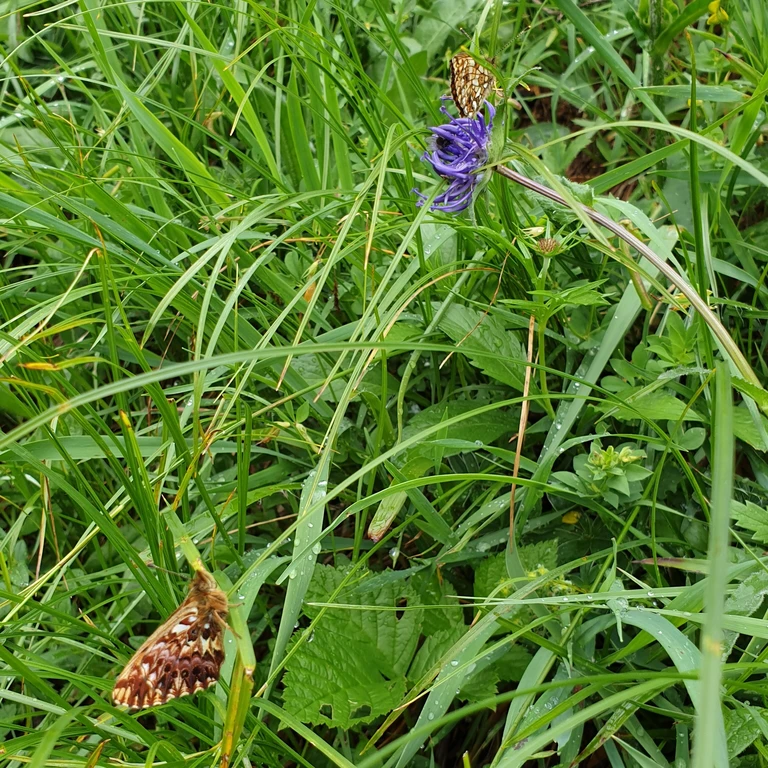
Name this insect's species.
Boloria titania
